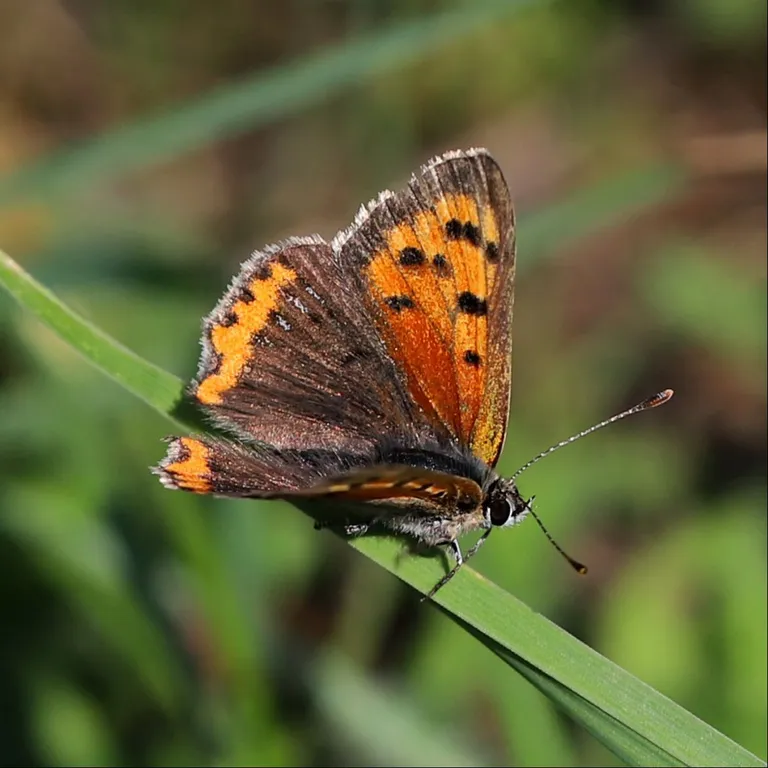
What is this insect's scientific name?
Lycaena phlaeas
